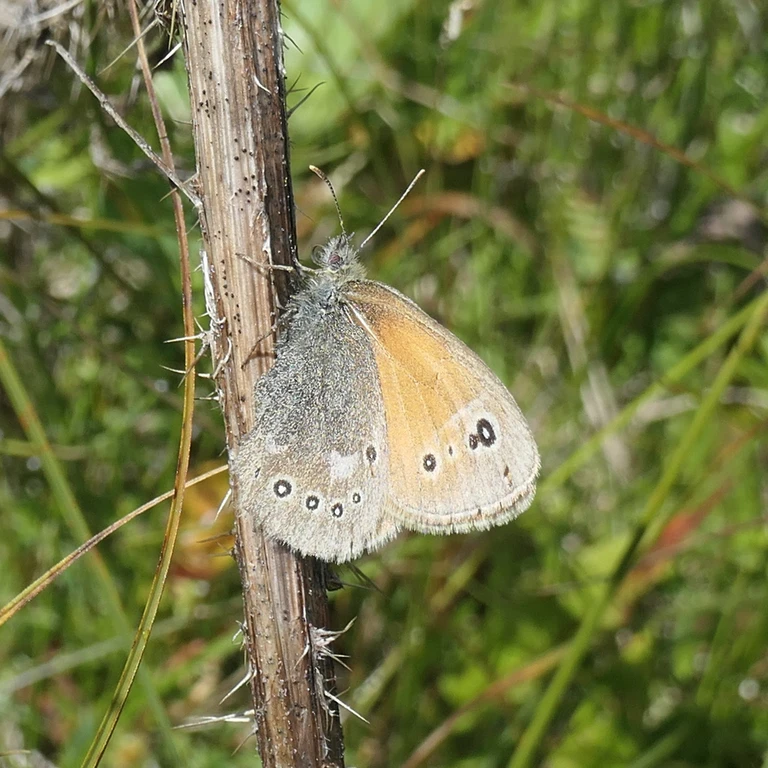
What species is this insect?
Coenonympha tullia
